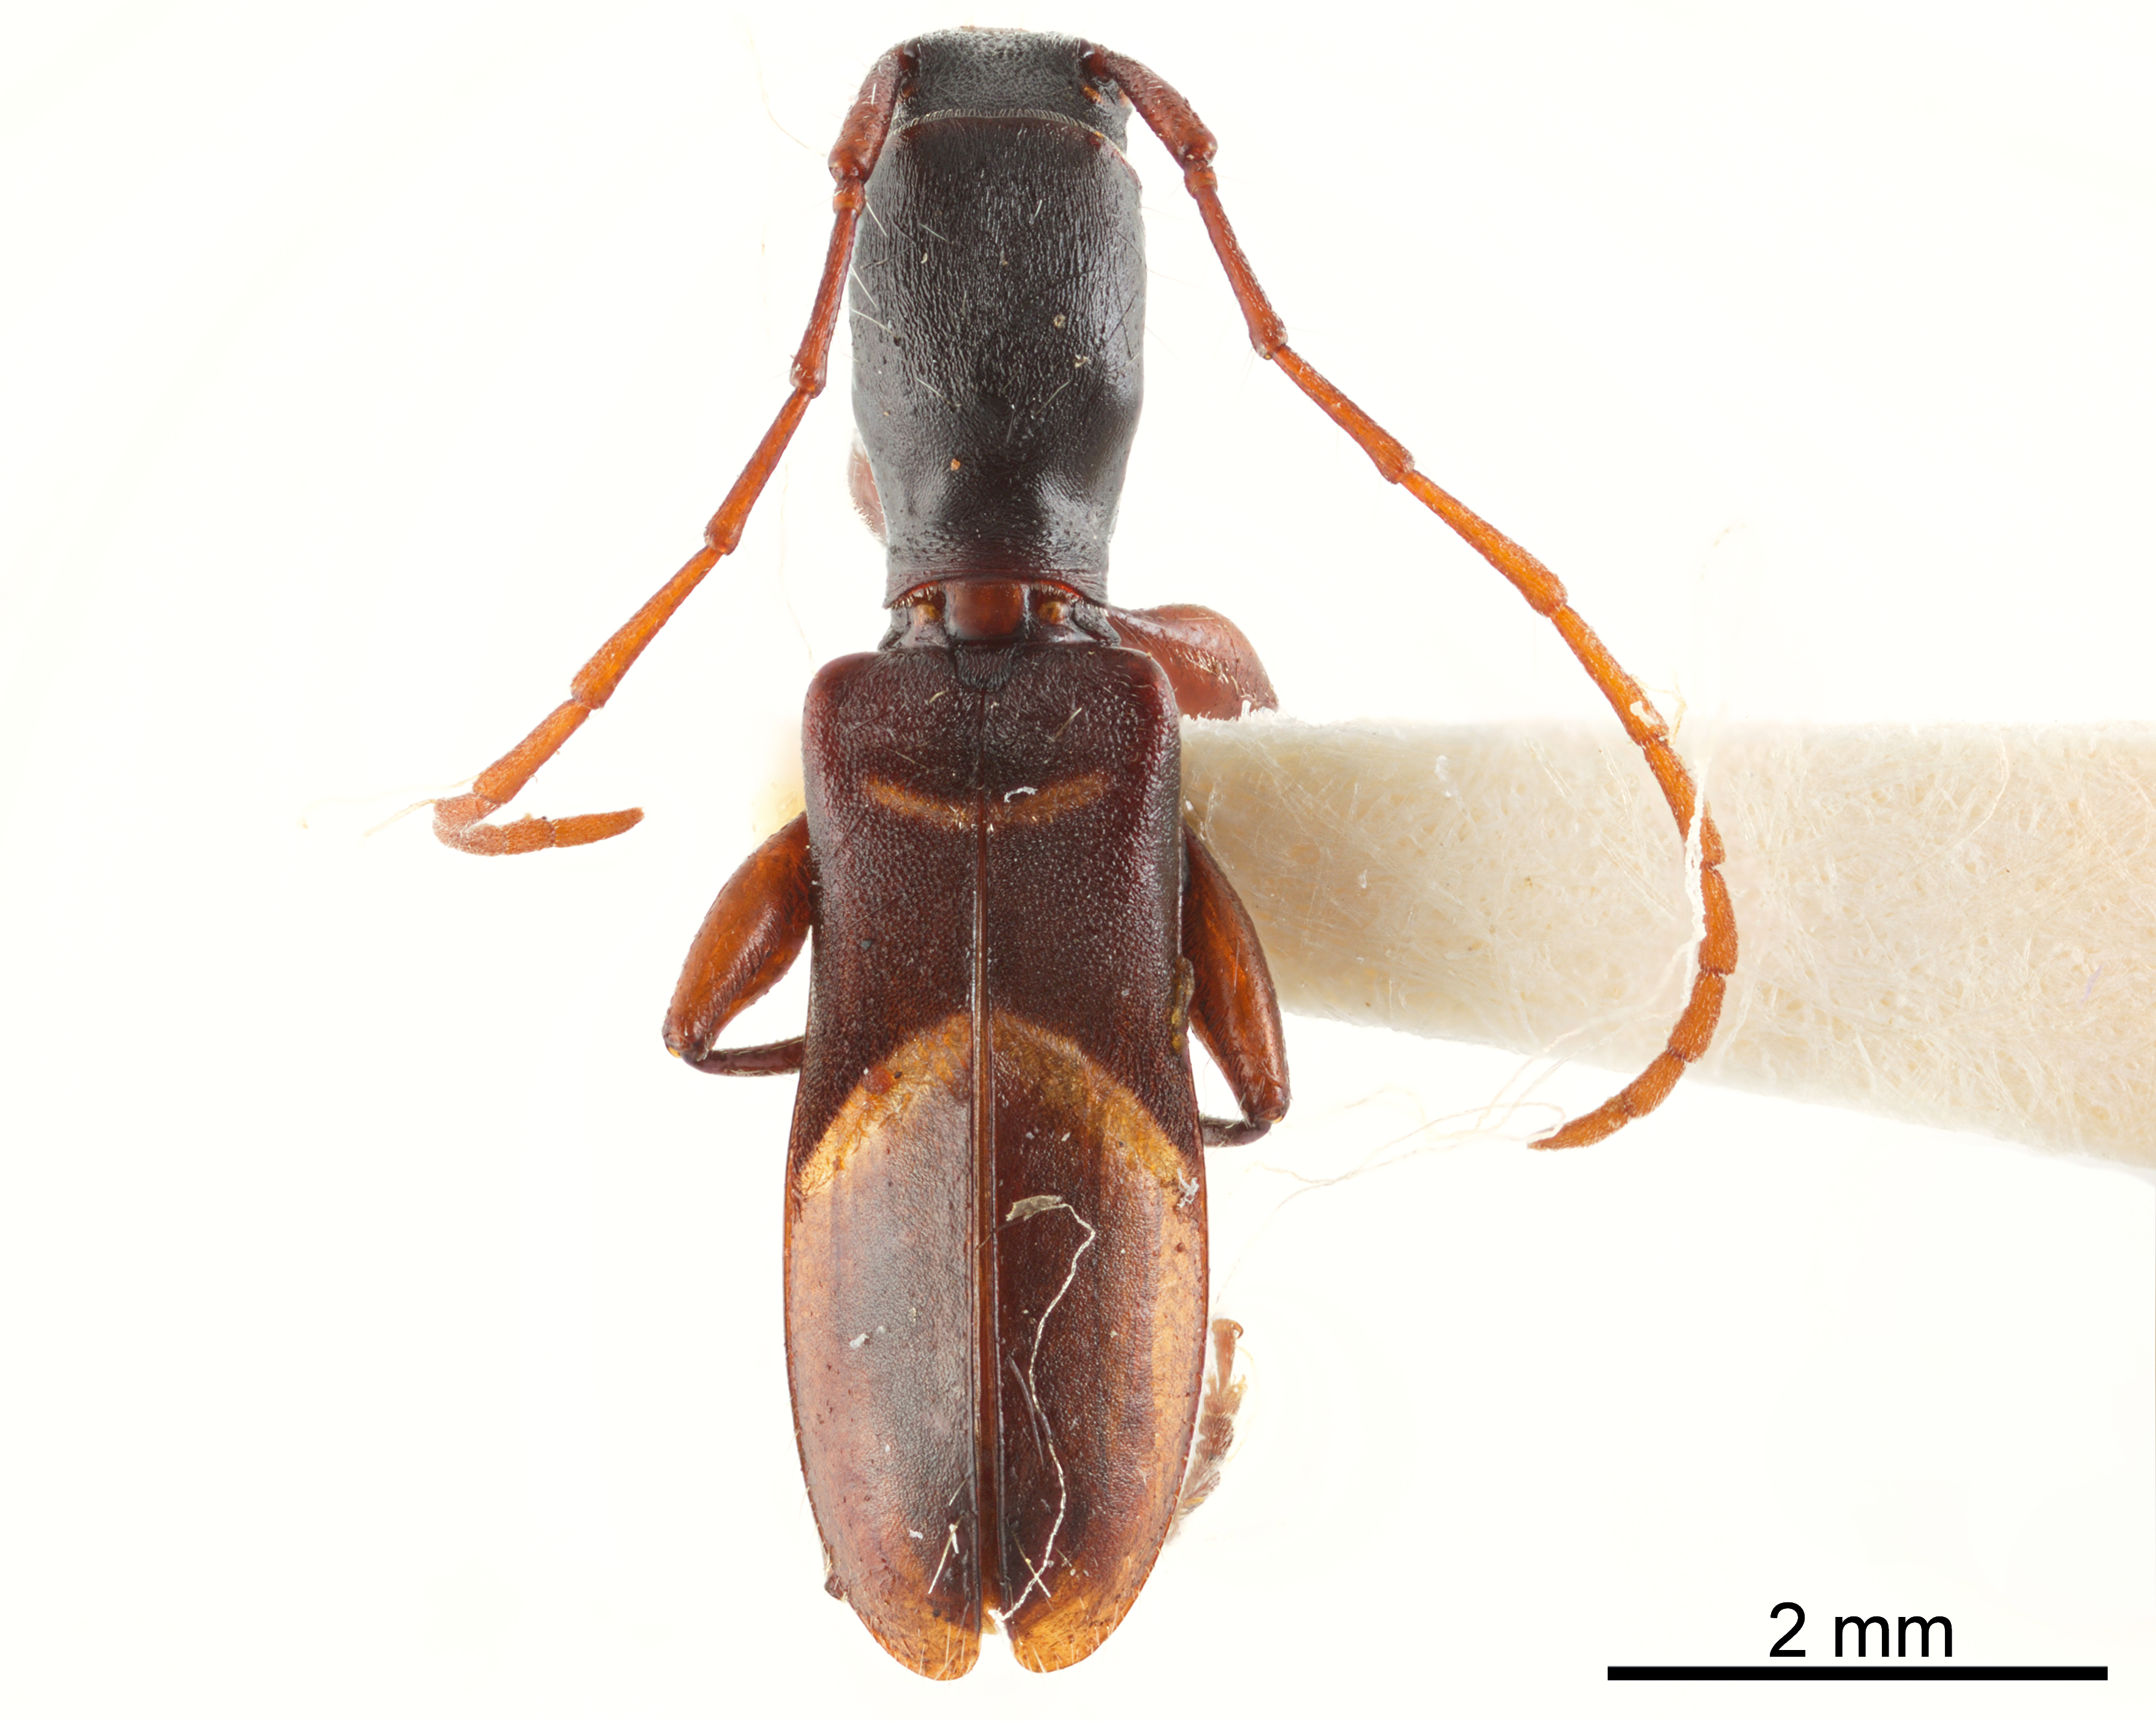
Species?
Tillomorpha lineoligera
